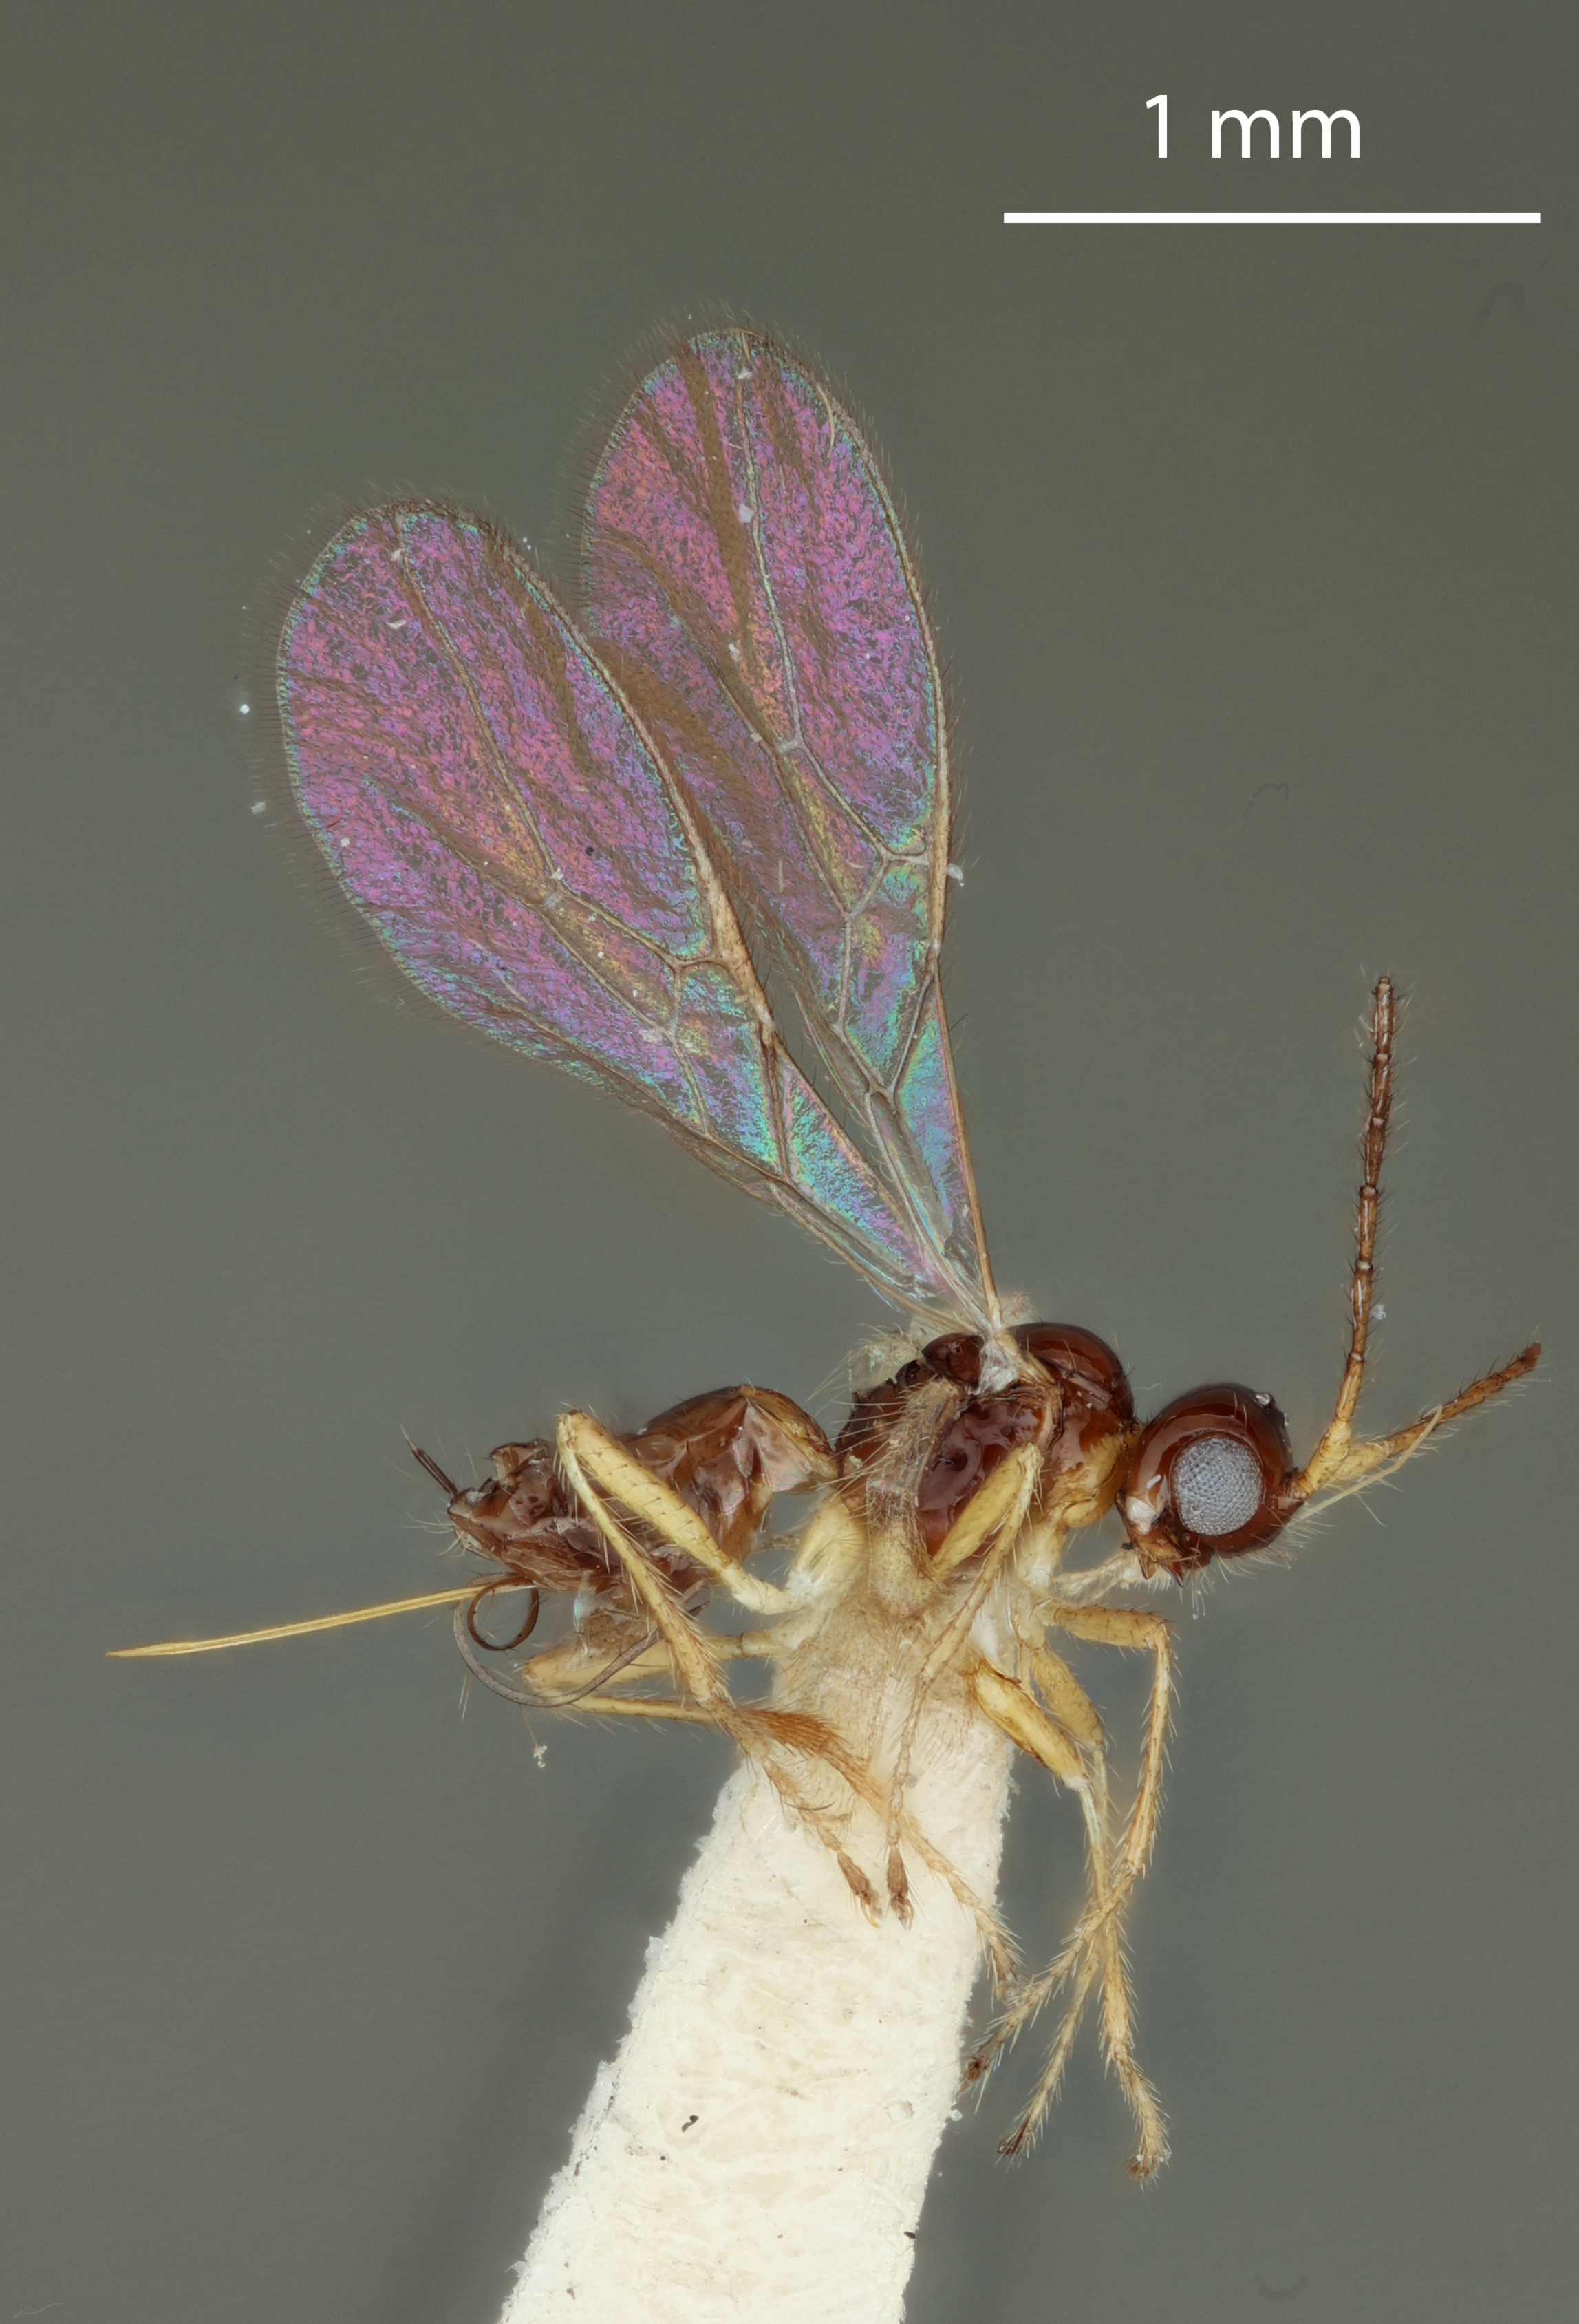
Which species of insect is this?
Aphaereta melanura
